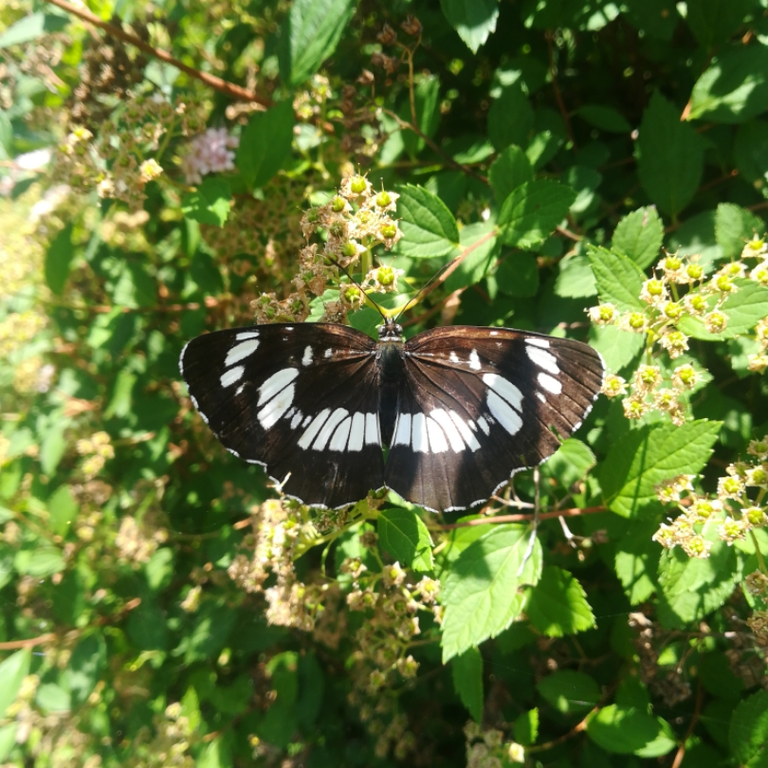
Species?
Neptis rivularis
